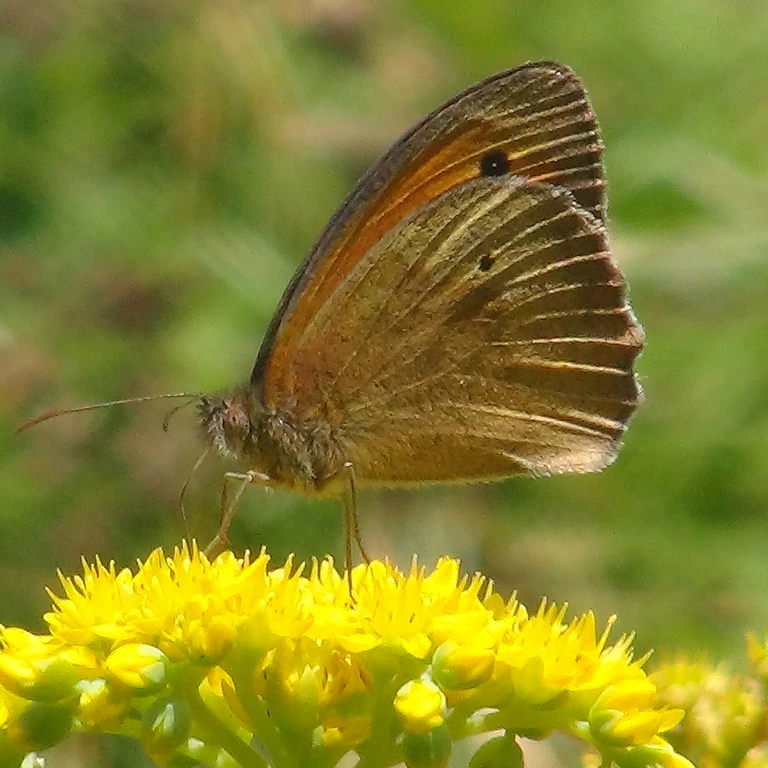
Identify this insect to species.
Maniola jurtina
